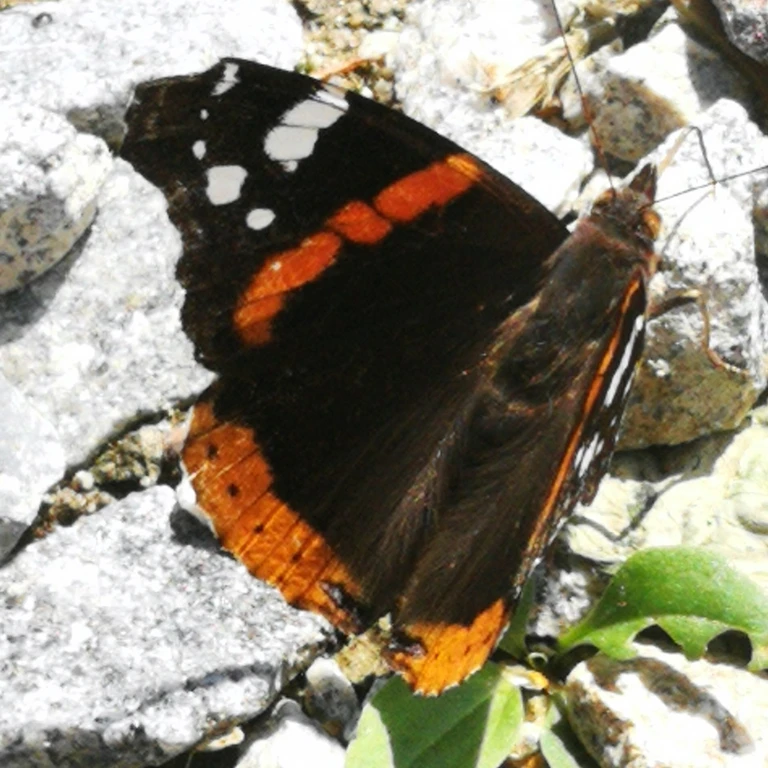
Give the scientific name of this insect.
Vanessa atalanta
